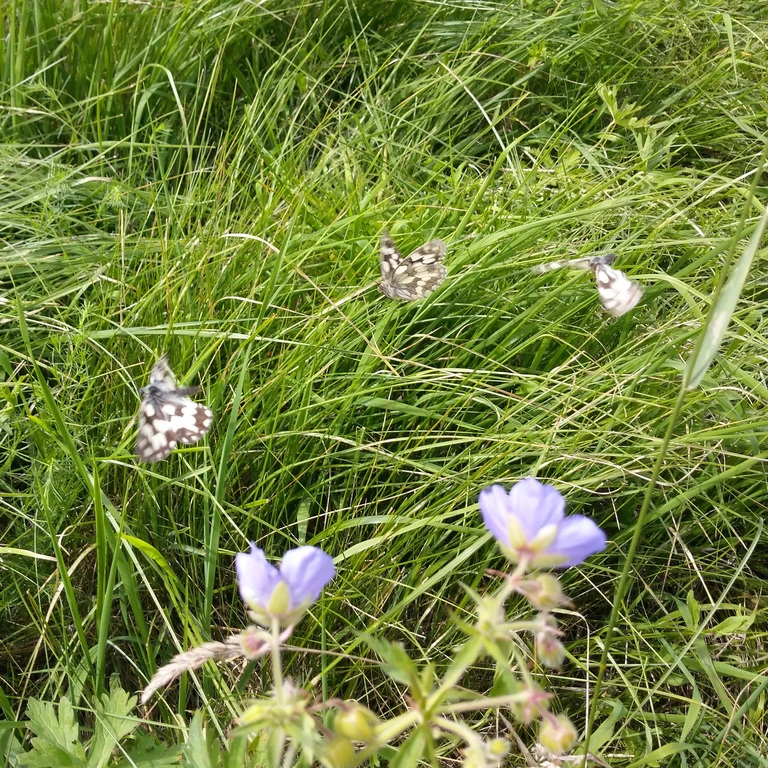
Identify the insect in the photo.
Melanargia galathea
